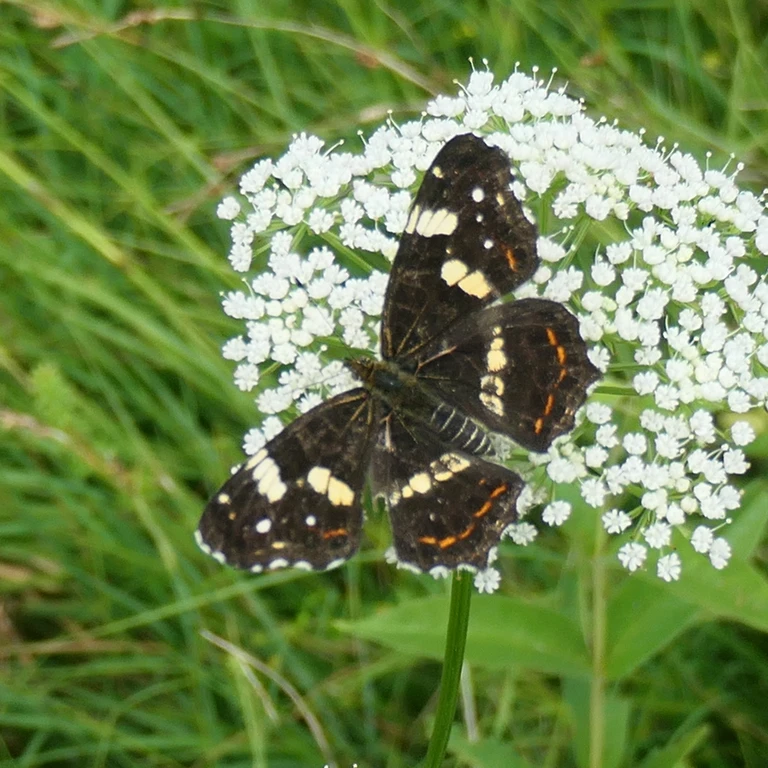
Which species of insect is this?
Araschnia levana
